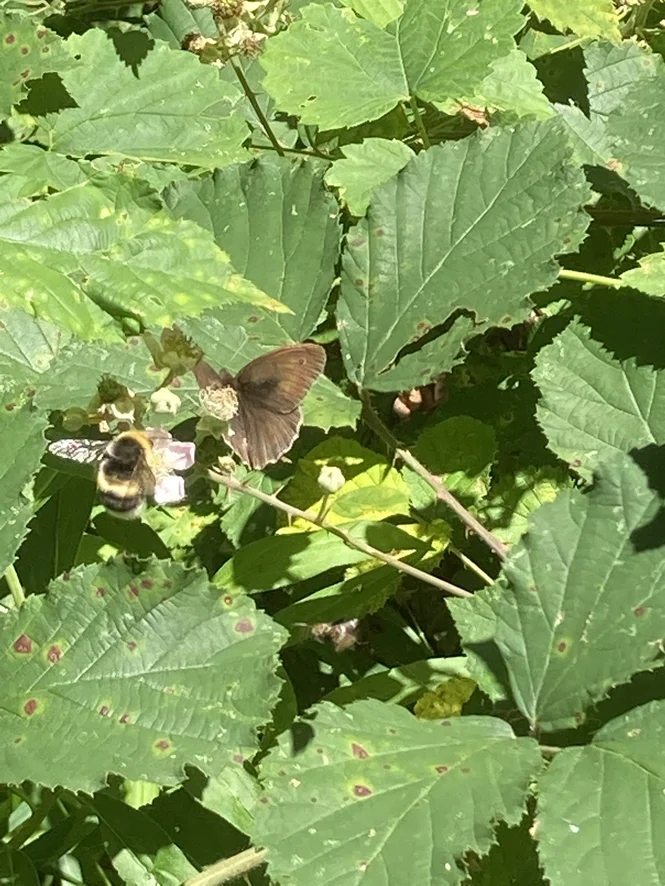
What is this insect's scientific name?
Maniola jurtina
